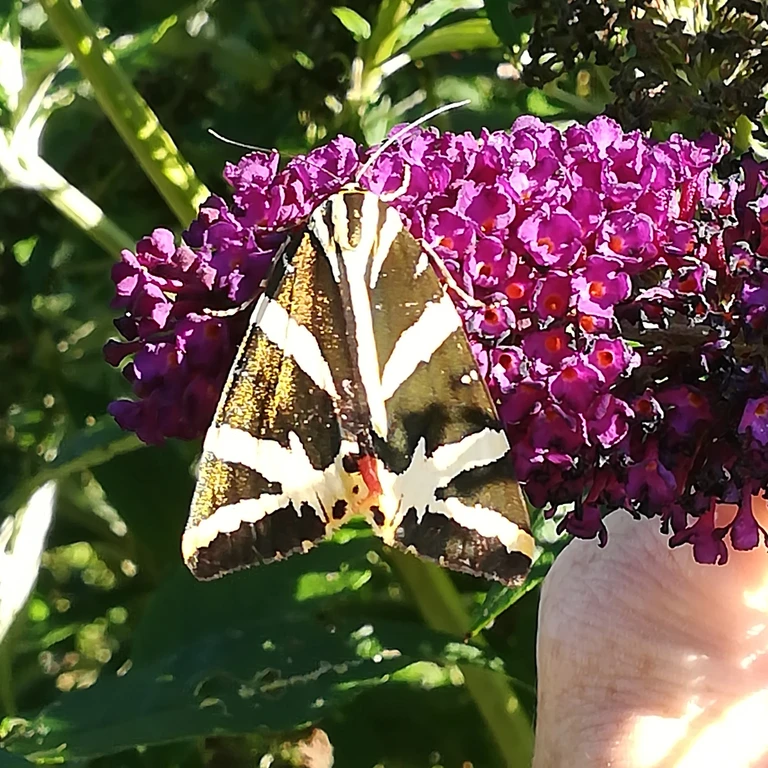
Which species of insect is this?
Euplagia quadripunctaria
